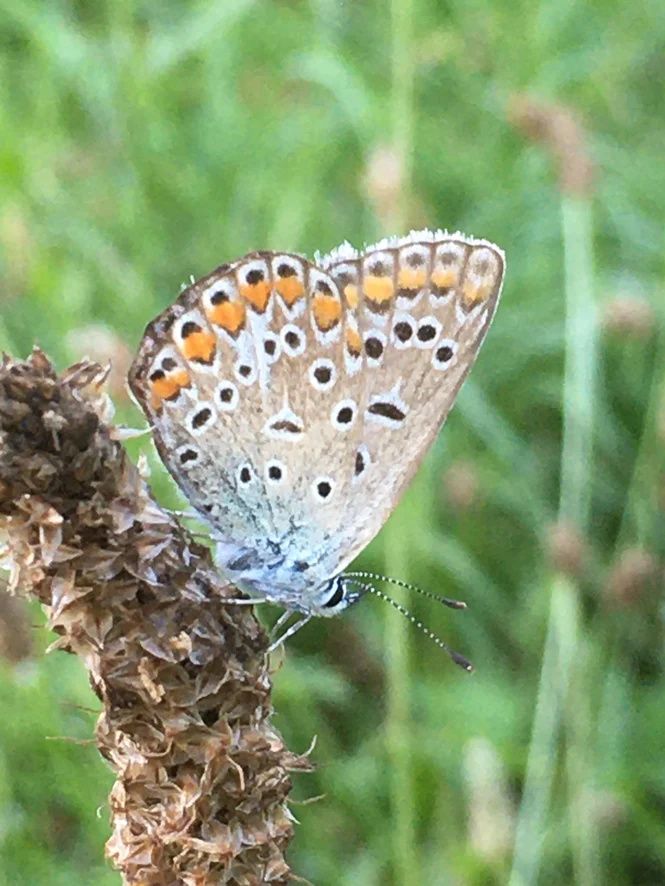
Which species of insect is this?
Polyommatus icarus
